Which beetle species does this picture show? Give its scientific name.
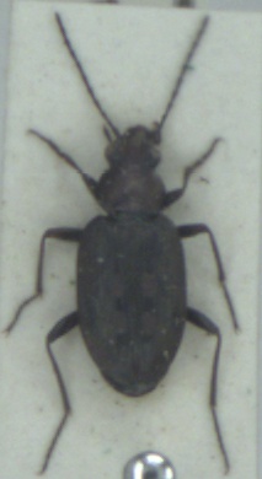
Bembidion litorale
